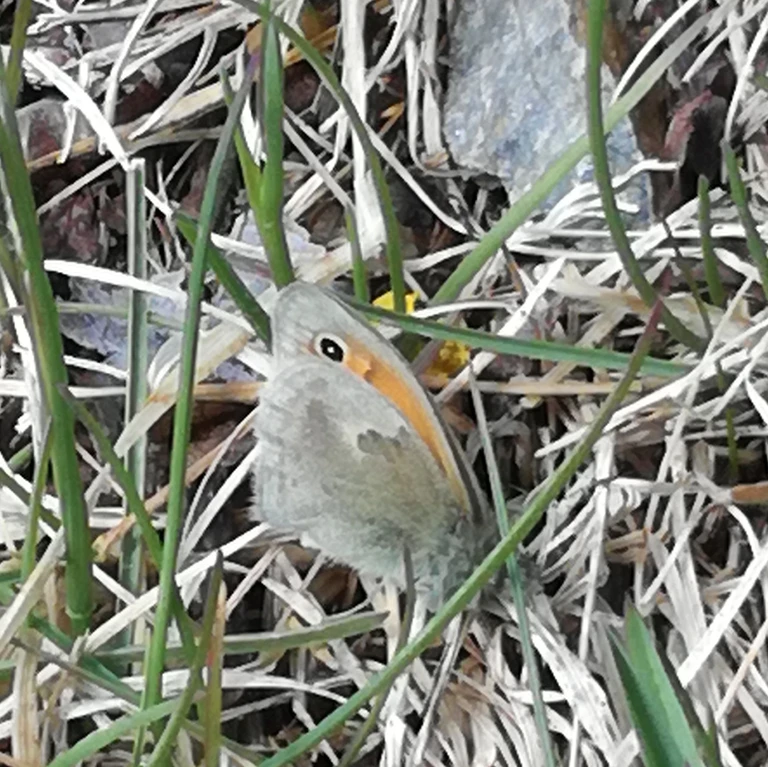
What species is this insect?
Coenonympha pamphilus
